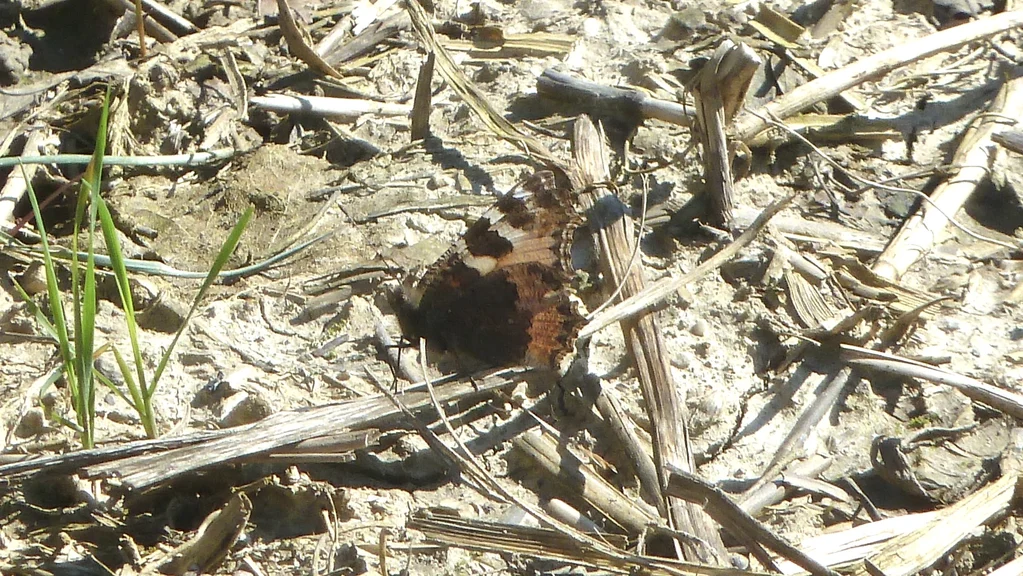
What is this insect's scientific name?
Aglais urticae
